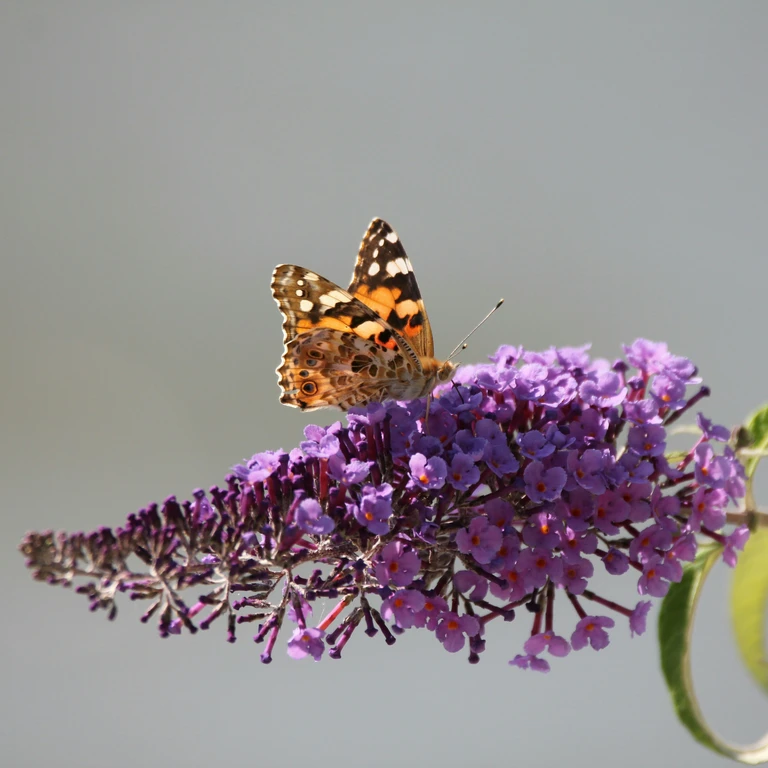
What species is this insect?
Vanessa cardui
